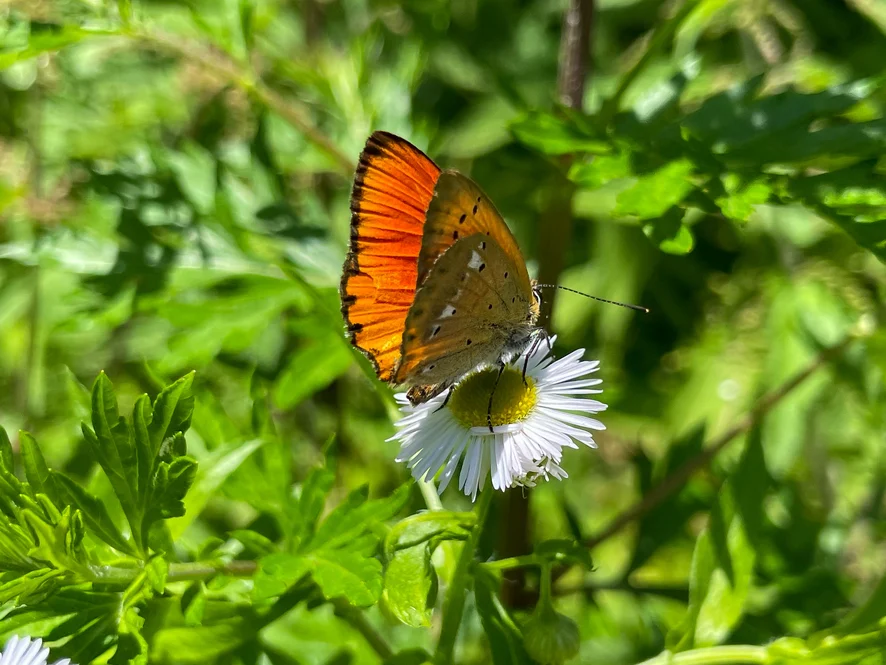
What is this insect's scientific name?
Lycaena virgaureae
